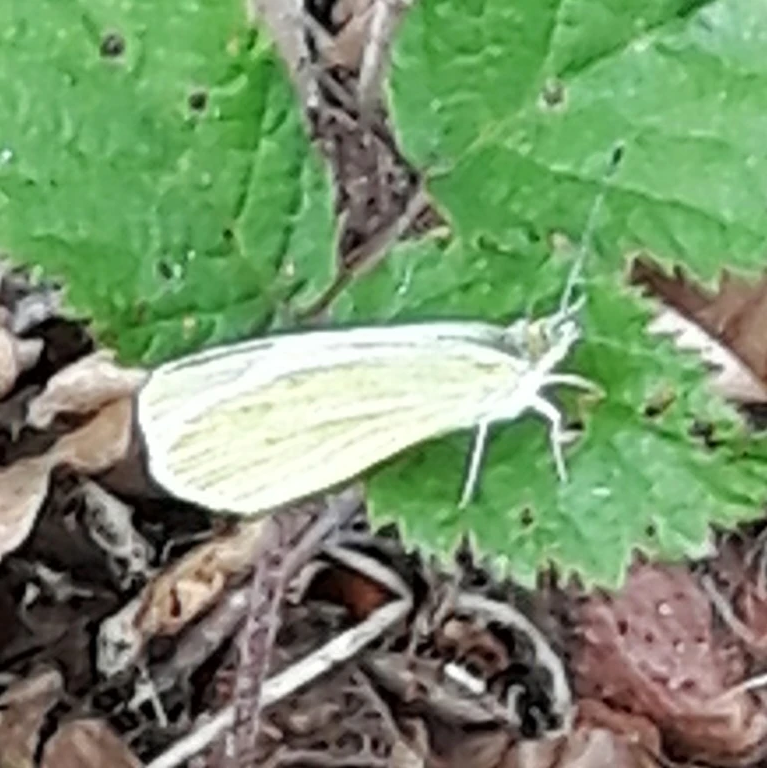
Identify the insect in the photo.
Pieris napi
